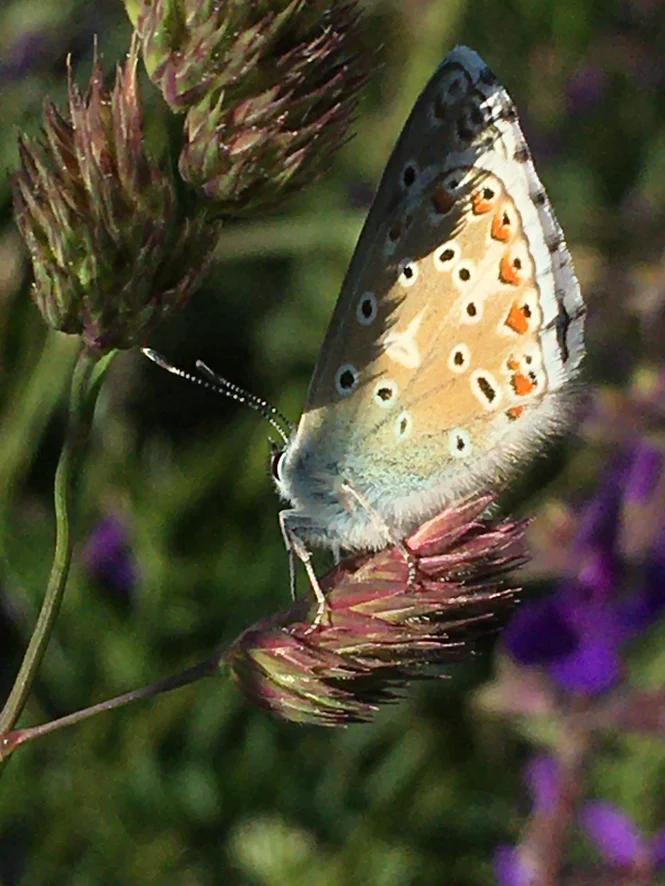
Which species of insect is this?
Lysandra bellargus
